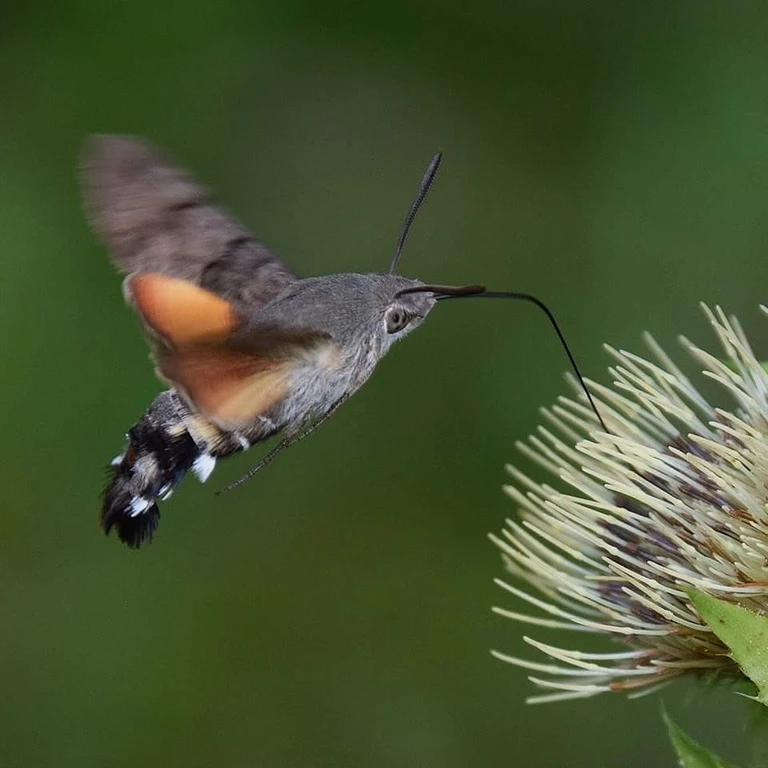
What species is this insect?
Macroglossum stellatarum
